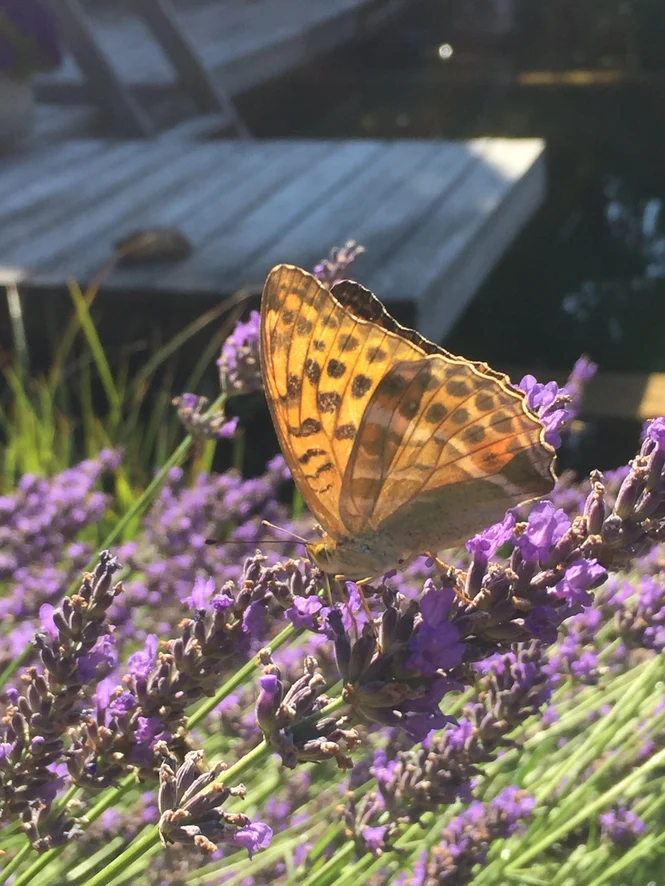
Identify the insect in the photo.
Argynnis paphia
